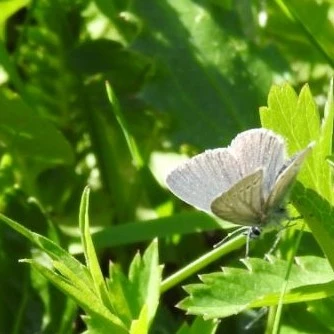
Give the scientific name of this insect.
Cupido minimus
